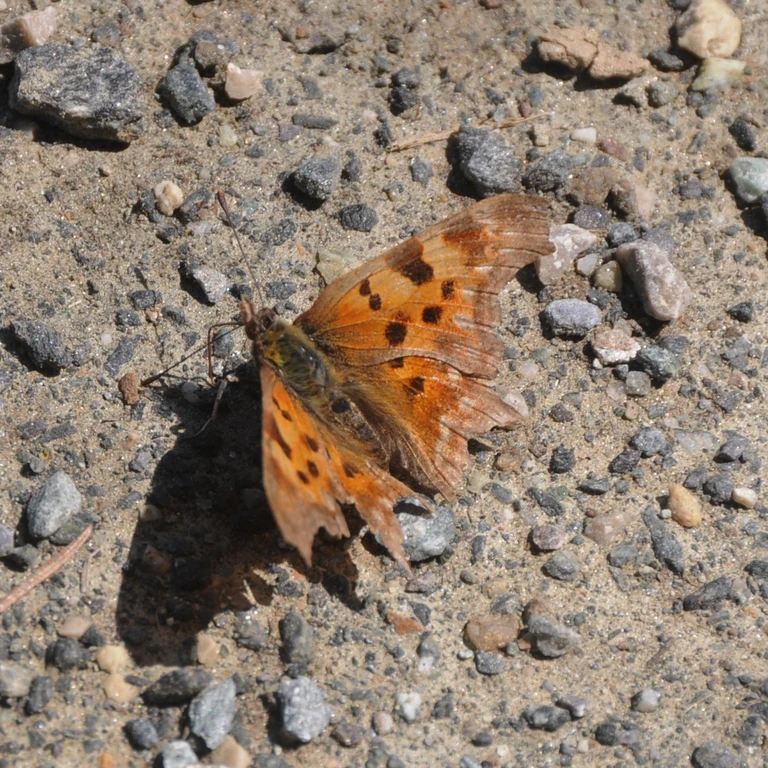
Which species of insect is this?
Polygonia c-album
